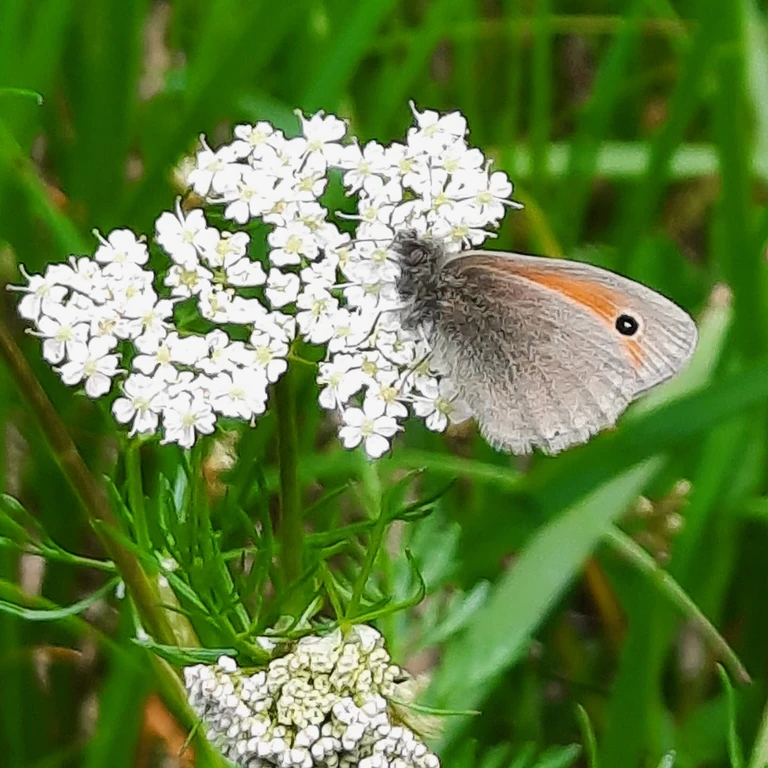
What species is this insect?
Coenonympha pamphilus
